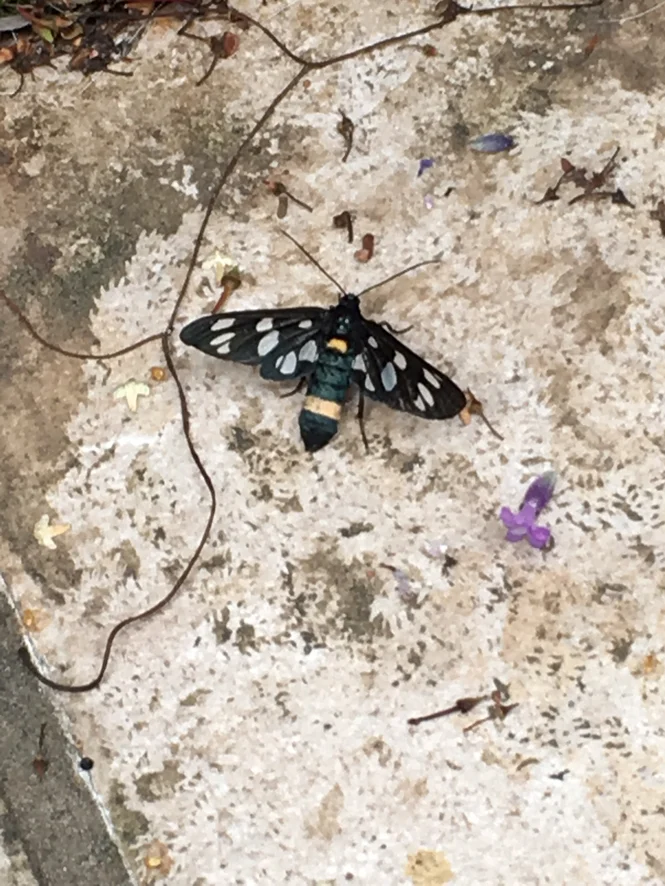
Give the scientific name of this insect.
Amata phegea
